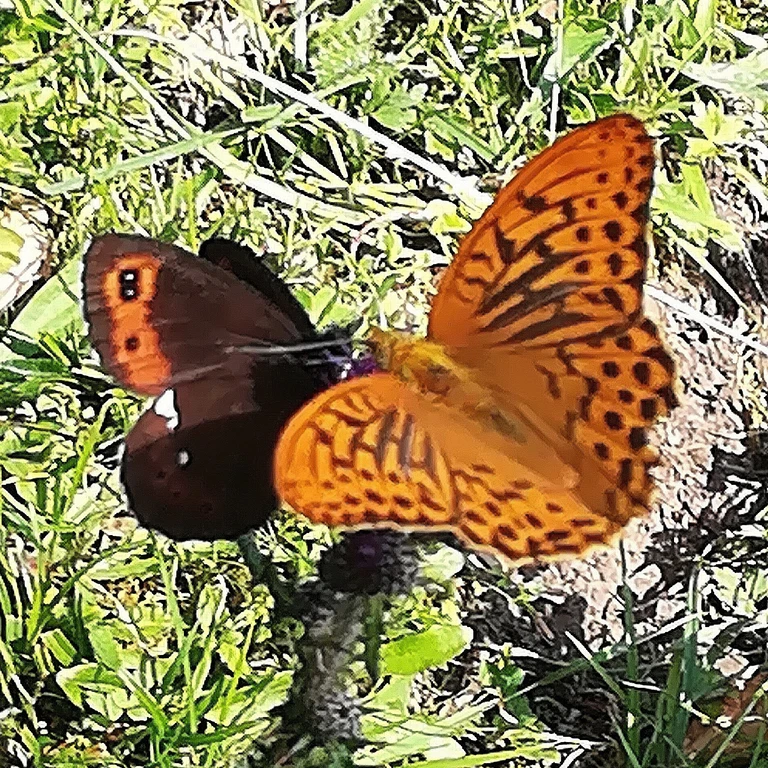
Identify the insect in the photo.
Argynnis paphia
